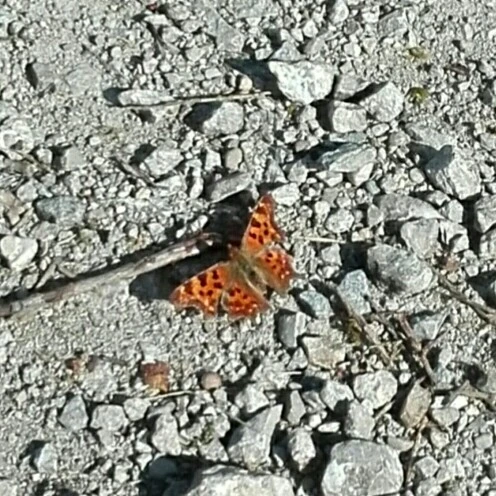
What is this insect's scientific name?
Polygonia c-album
